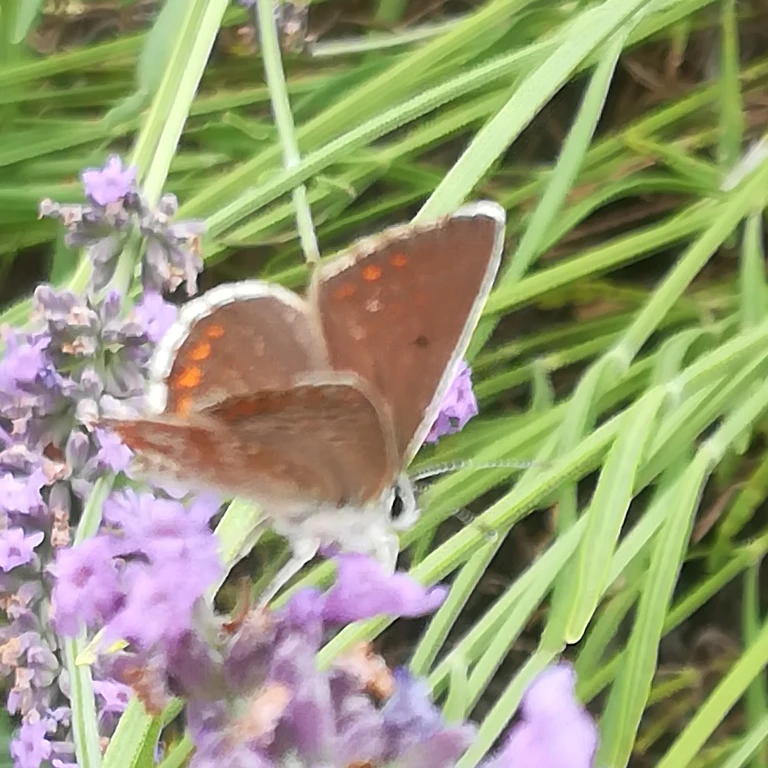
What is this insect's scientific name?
Aricia agestis/artaxerxes
